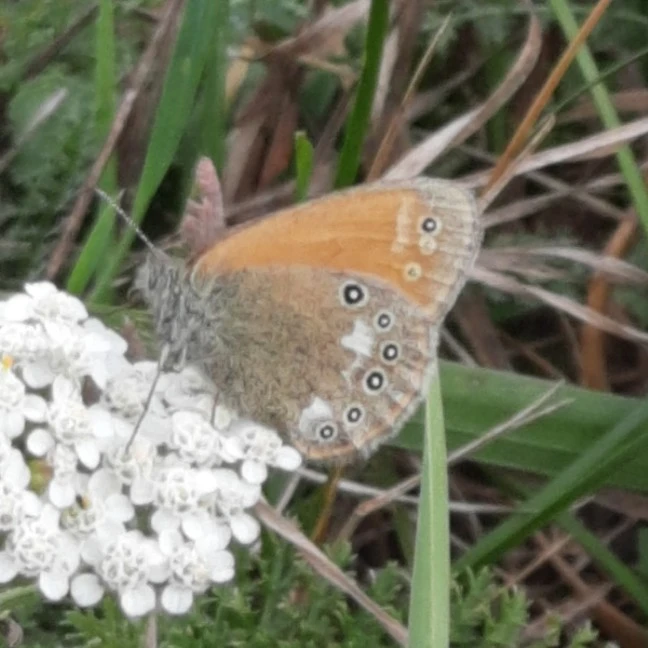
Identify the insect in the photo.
Coenonympha glycerion (also Coenonympha iphis)
